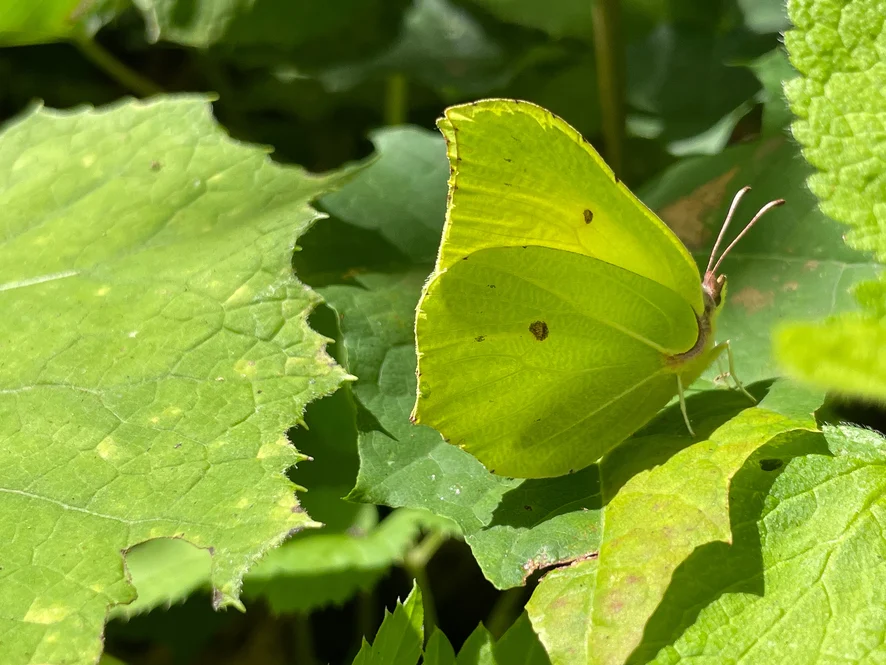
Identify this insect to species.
Gonepteryx rhamni
